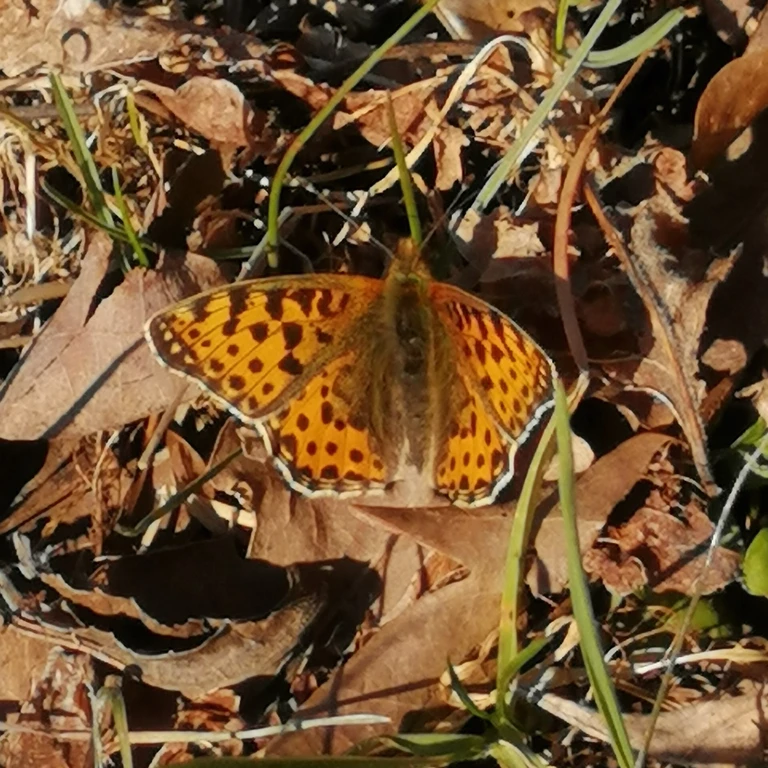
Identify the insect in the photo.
Issoria lathonia
